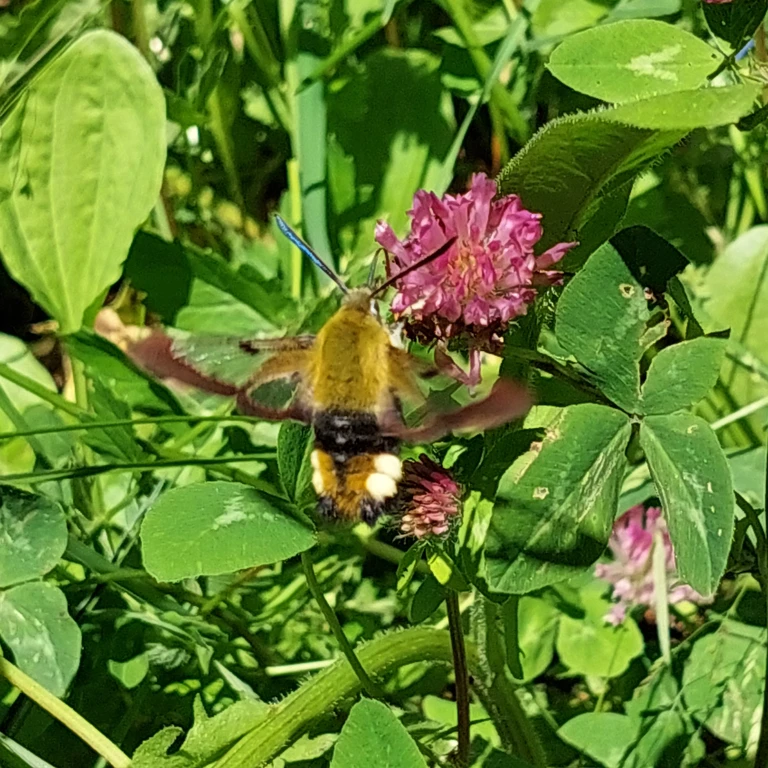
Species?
Hemaris fuciformis
